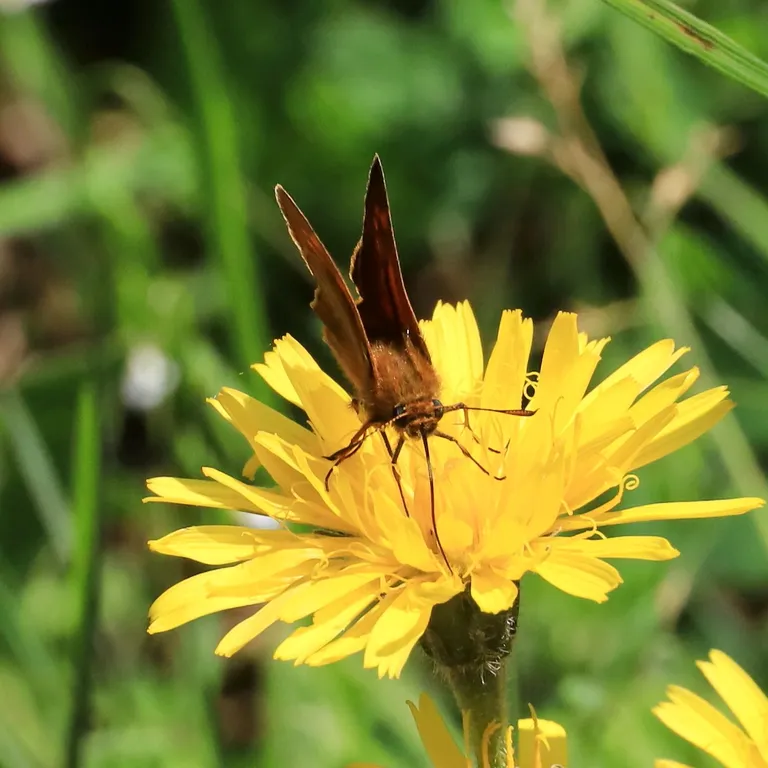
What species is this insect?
Ochlodes sylvanus (also Ochlodes venata)
